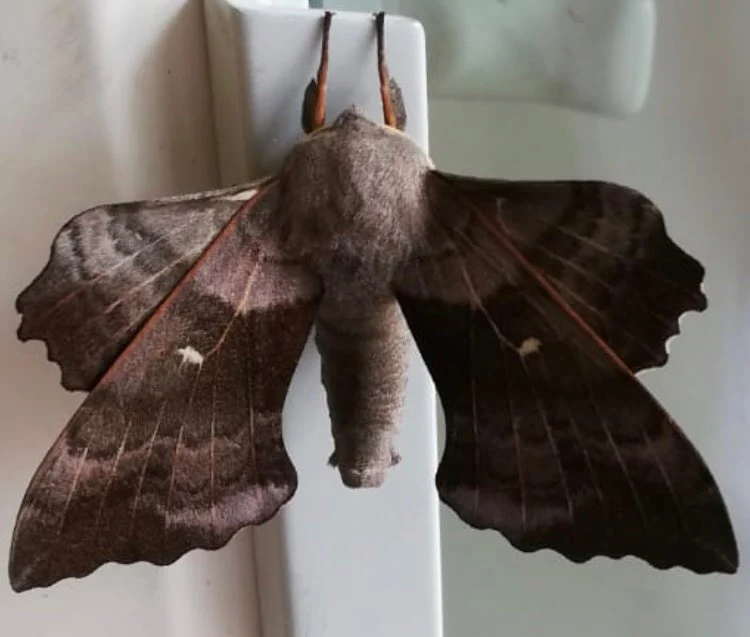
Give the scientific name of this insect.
Laothoe populi
